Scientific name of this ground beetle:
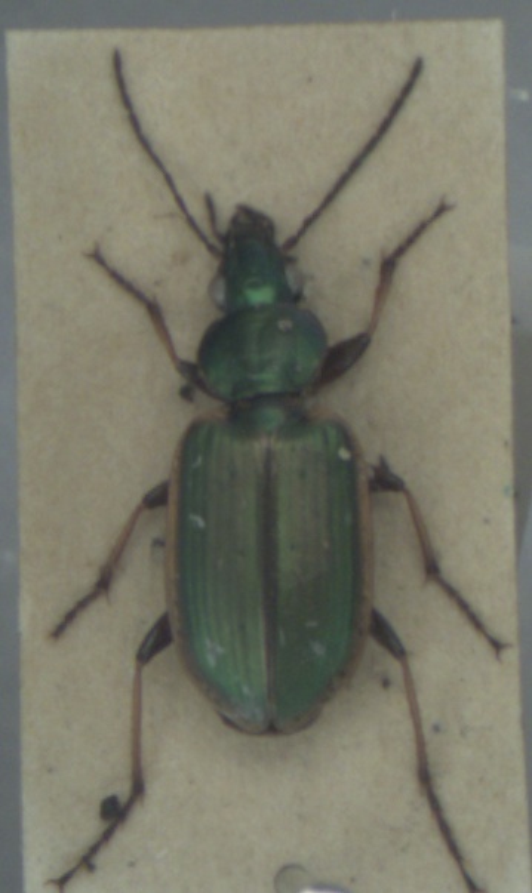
Agonum marginatum
